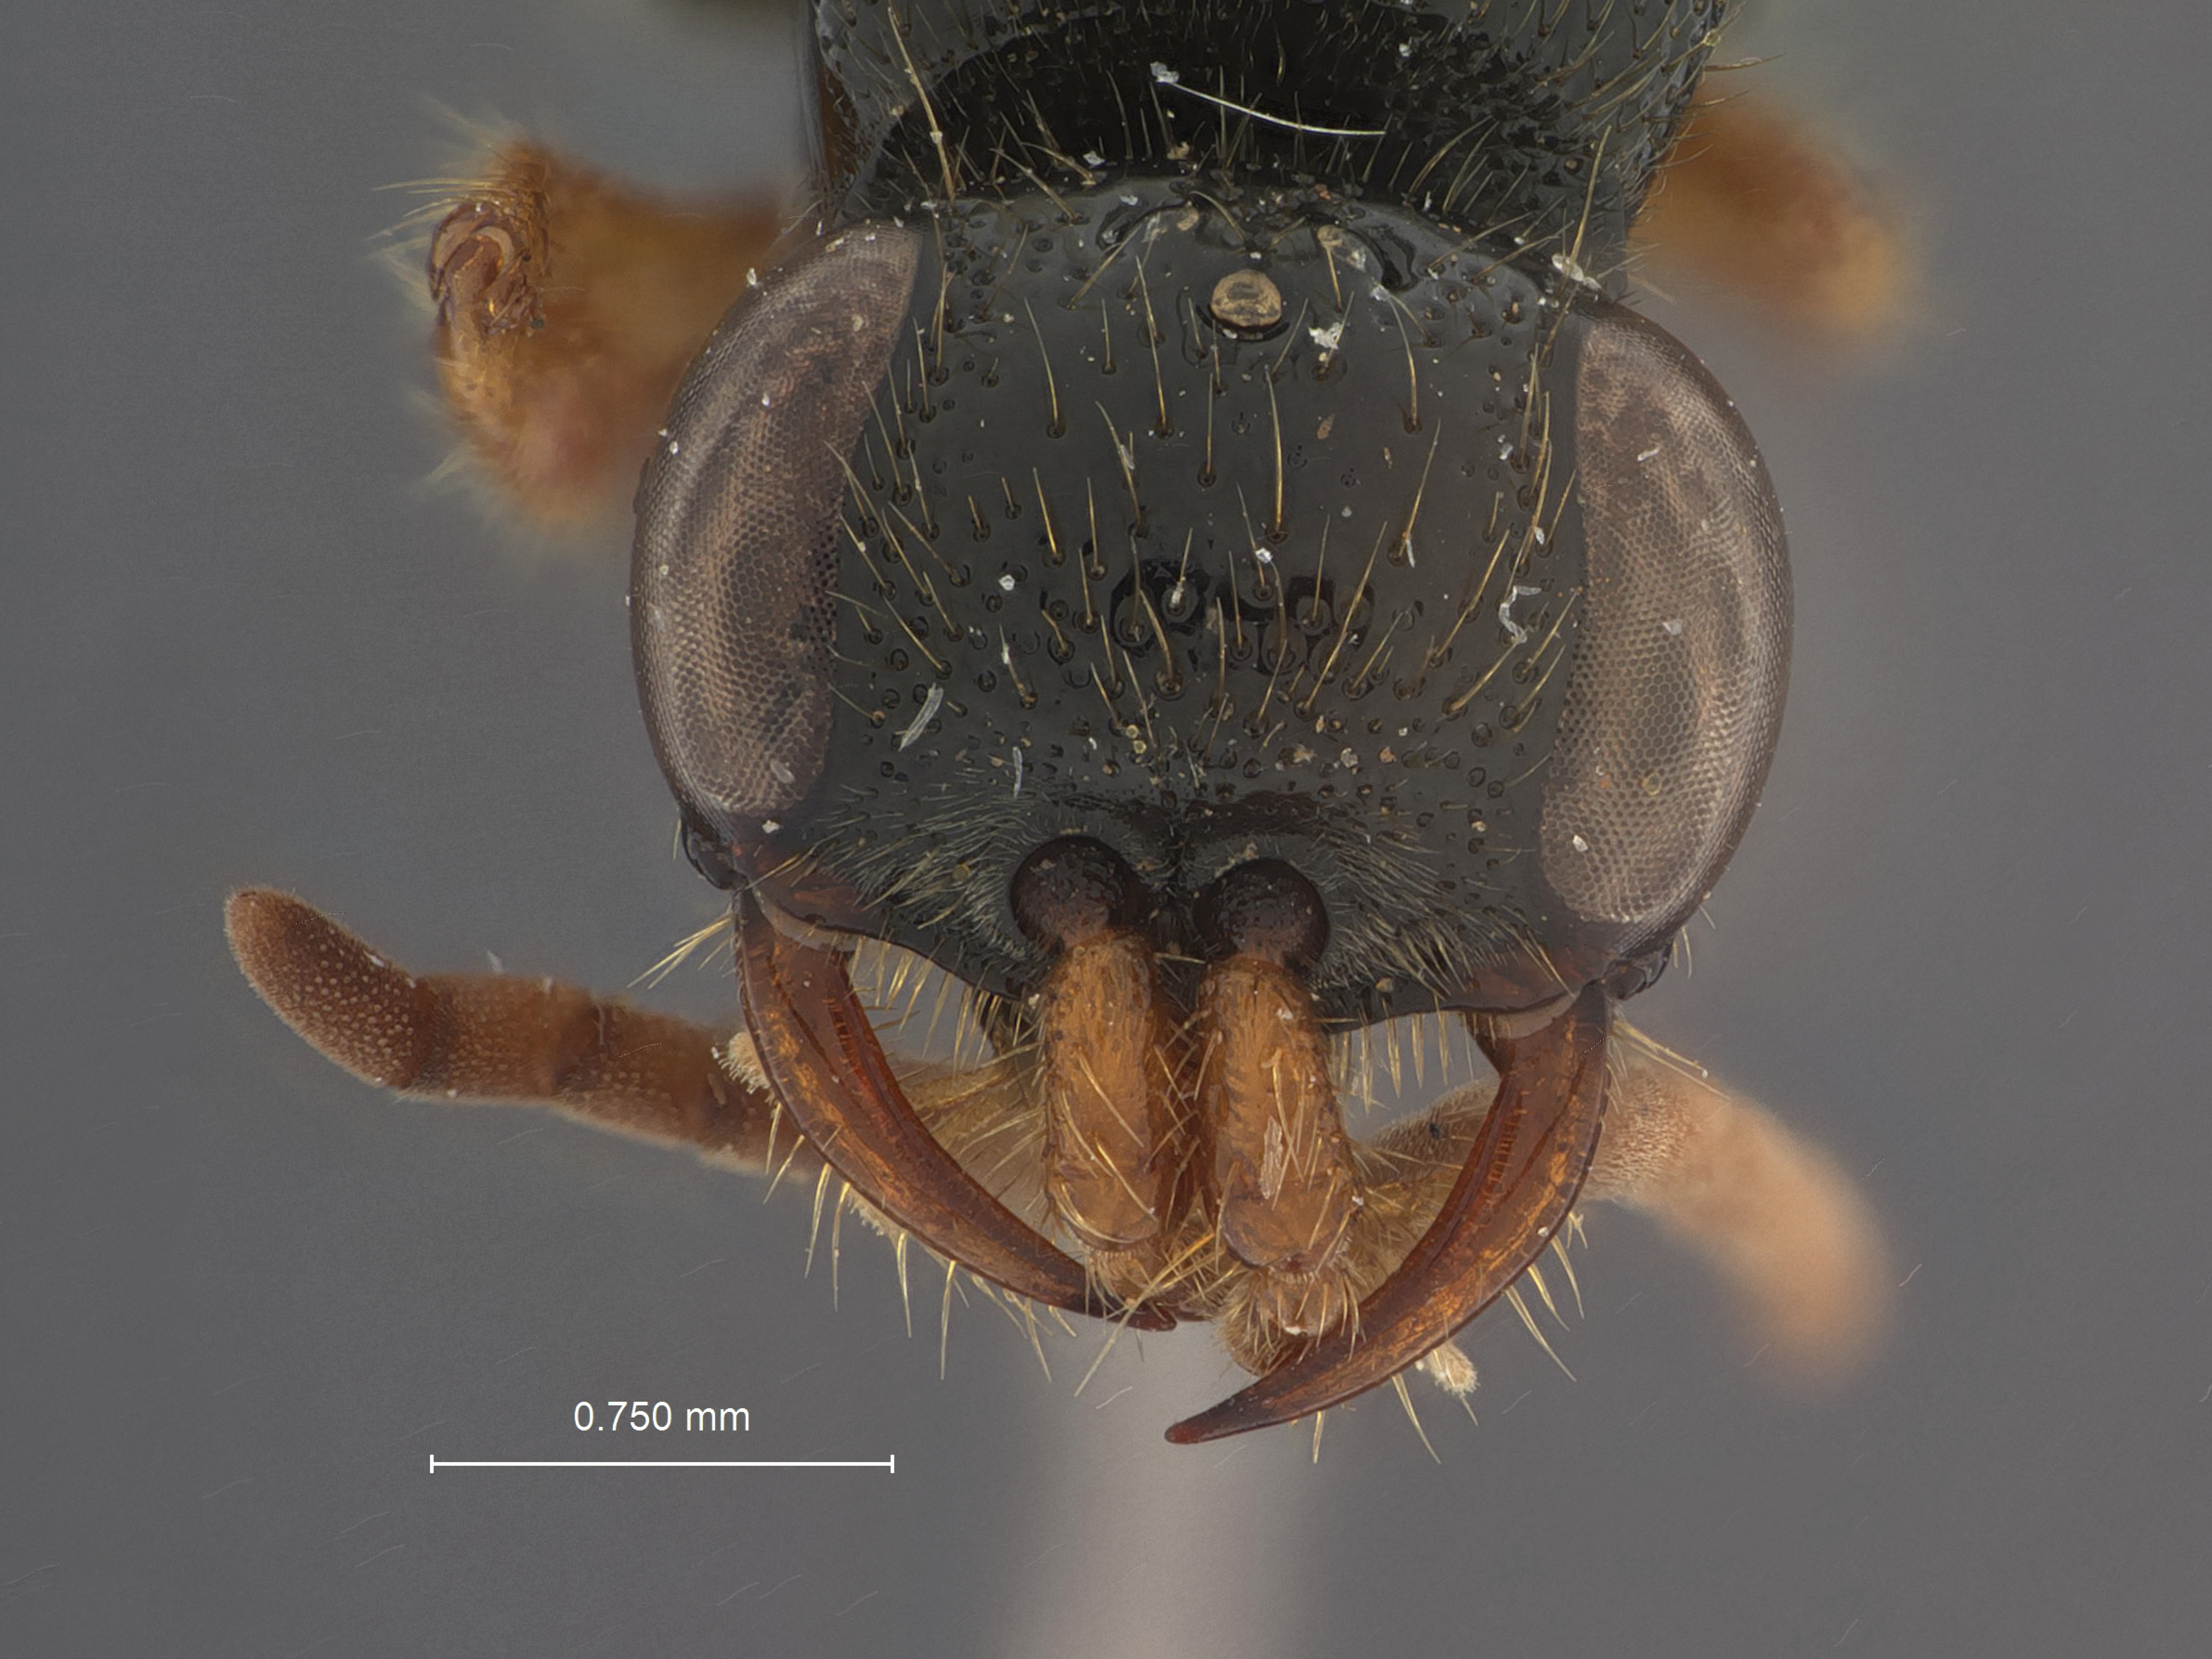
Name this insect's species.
Tiphia vanlithi
